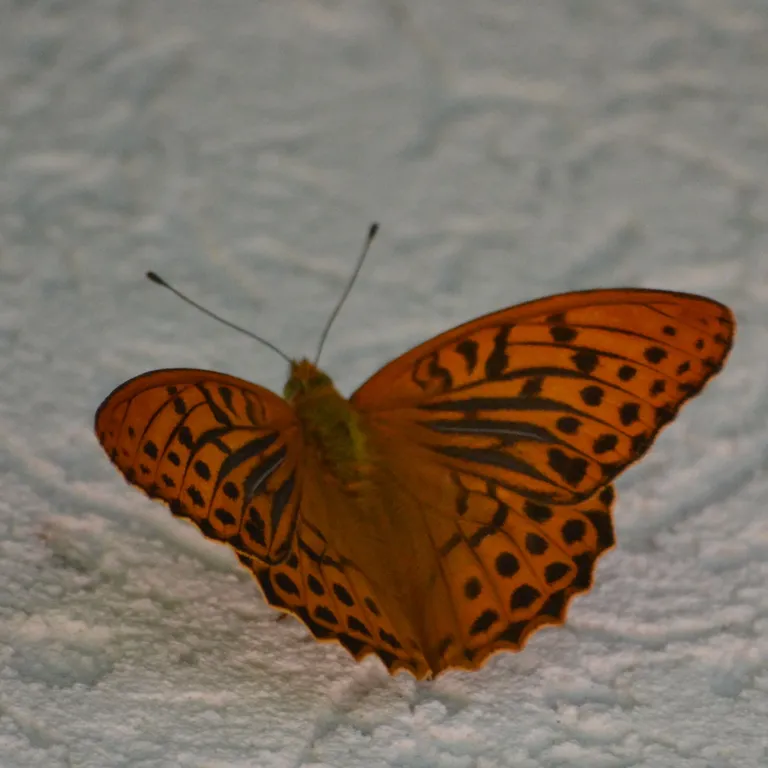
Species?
Argynnis paphia
